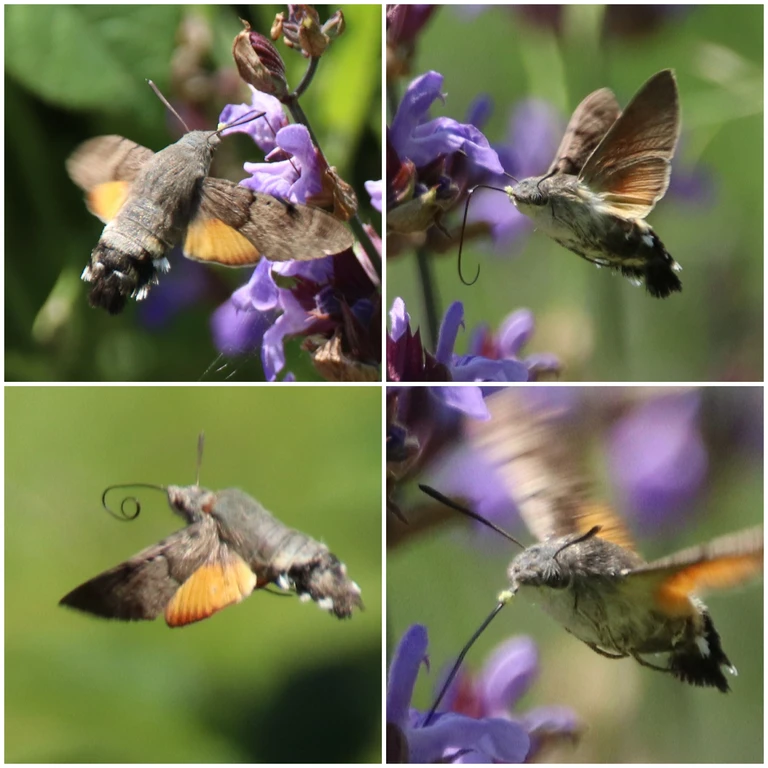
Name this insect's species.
Macroglossum stellatarum
